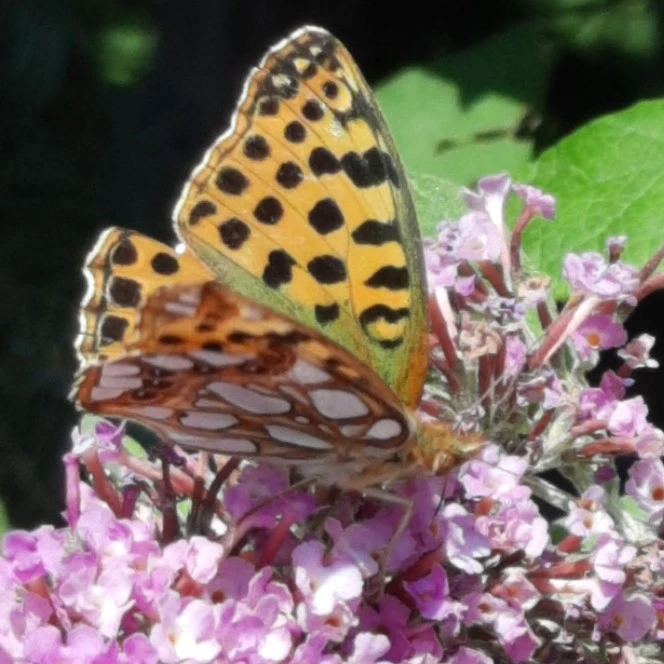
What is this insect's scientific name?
Issoria lathonia
